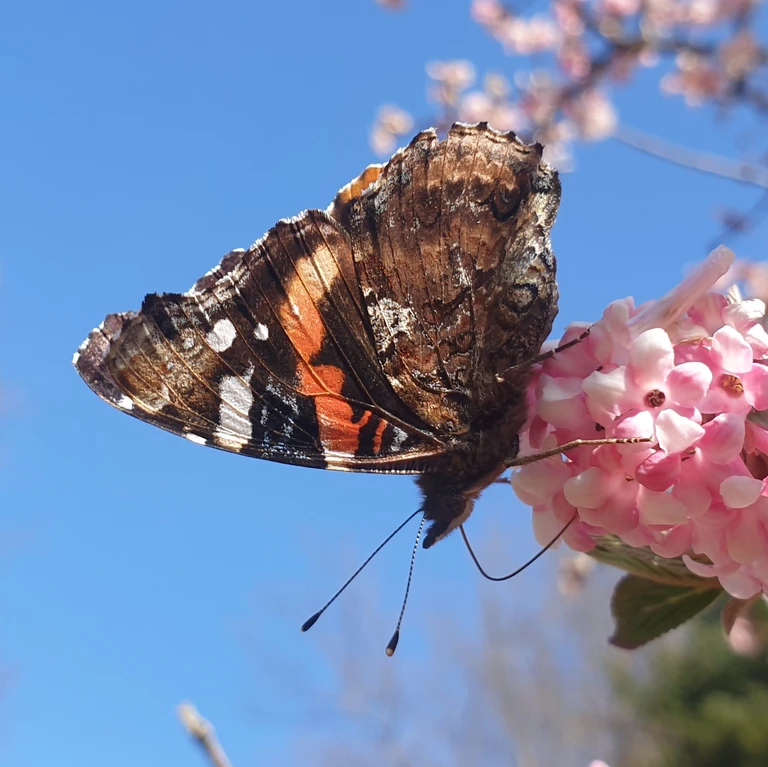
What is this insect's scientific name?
Vanessa atalanta
